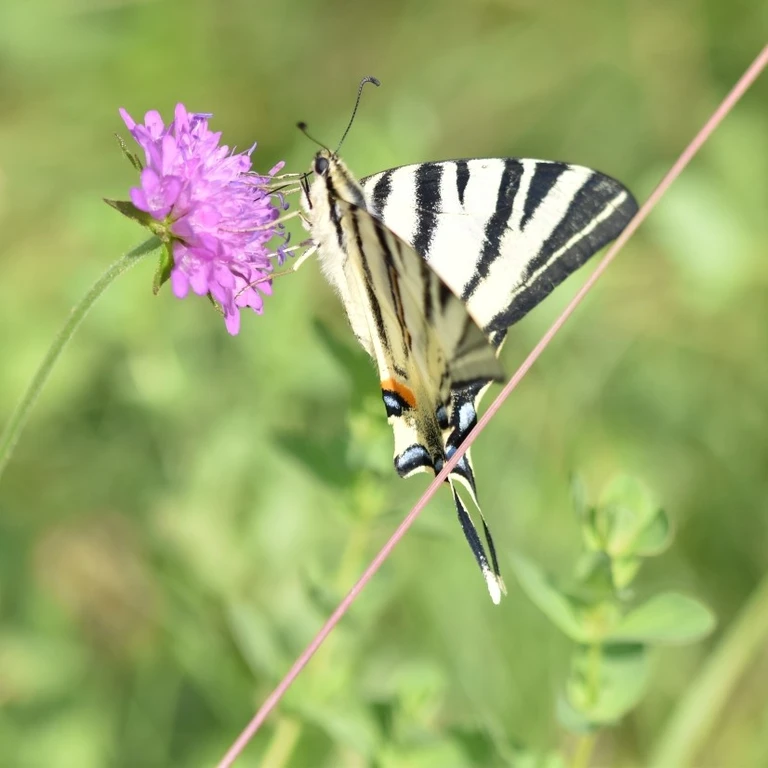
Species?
Iphiclides podalirius
